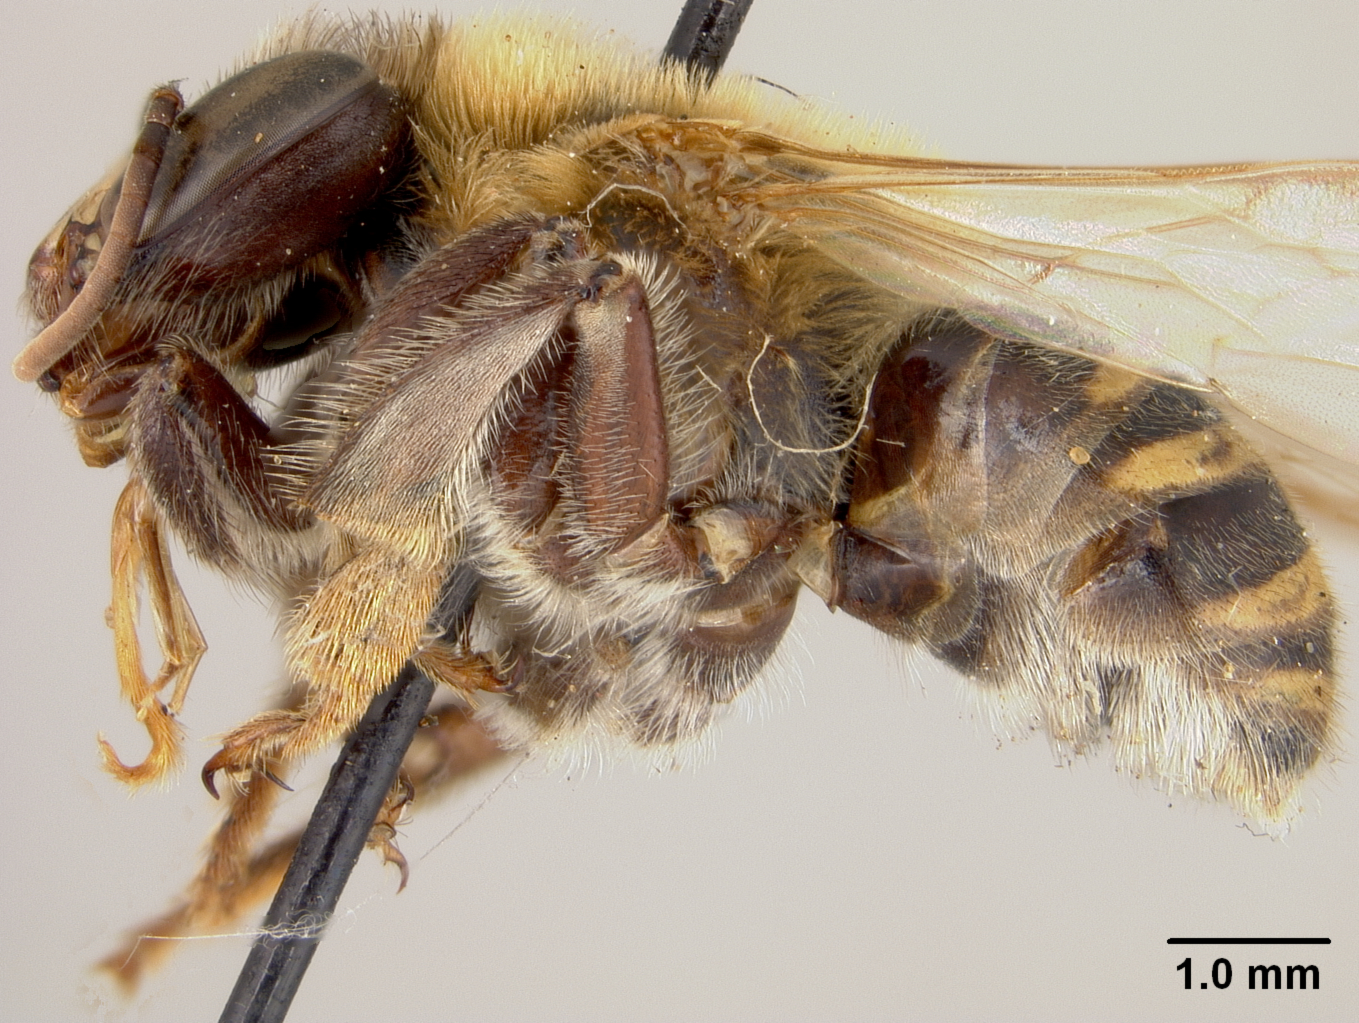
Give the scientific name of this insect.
Melipona schausi
